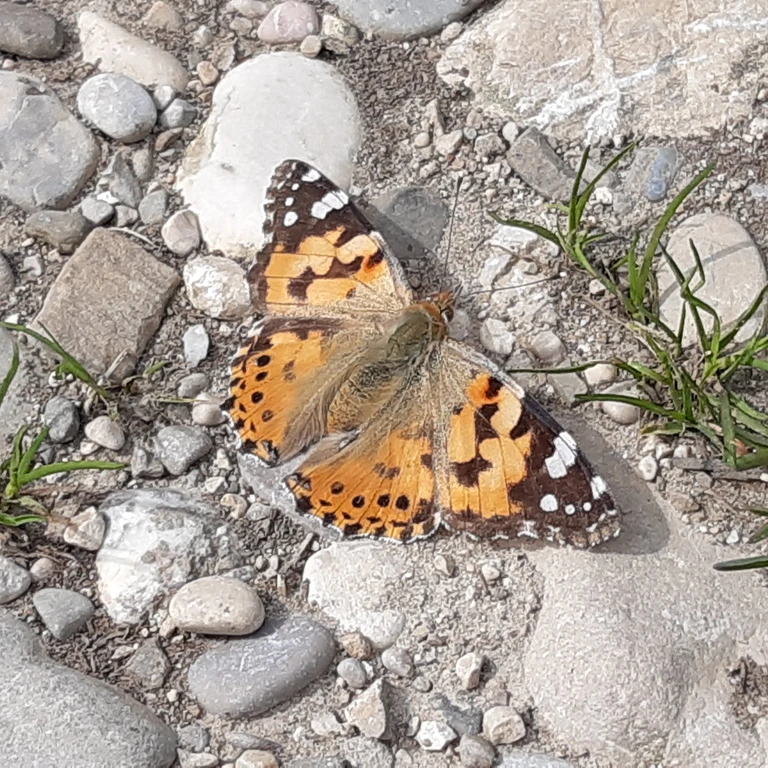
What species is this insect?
Vanessa cardui
